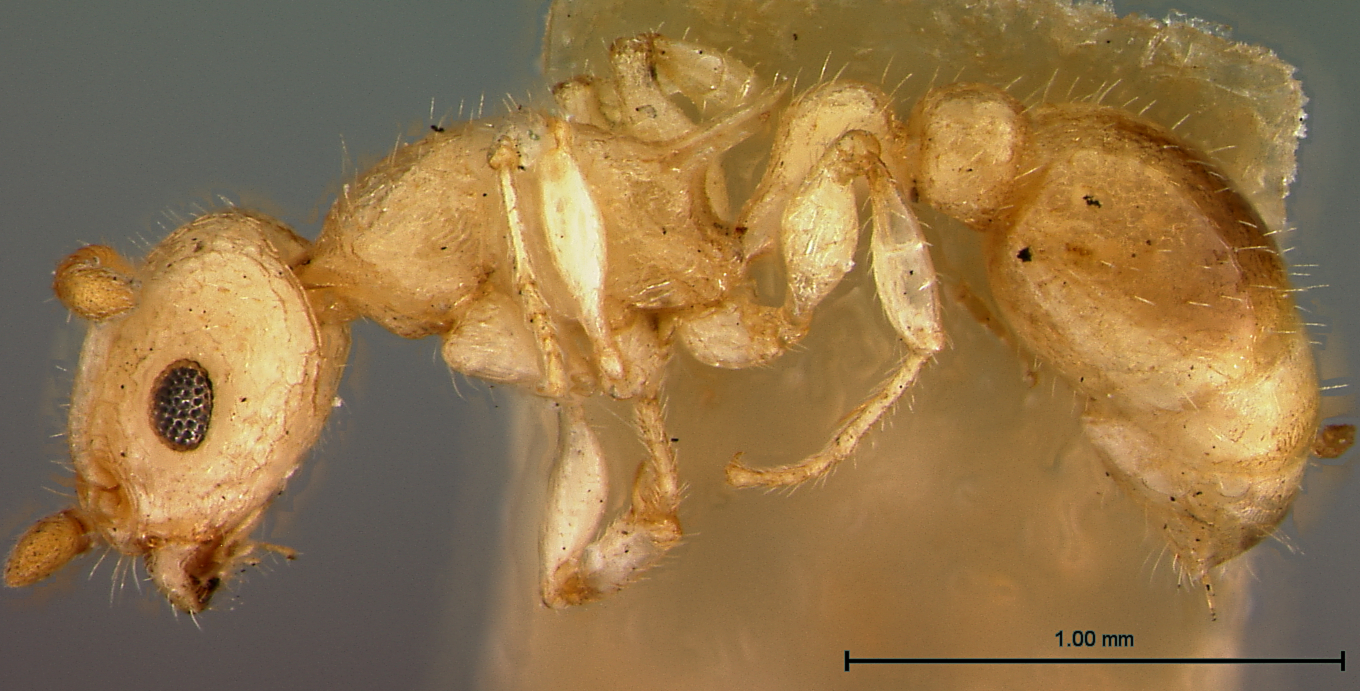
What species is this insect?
Macromischa allardycei
